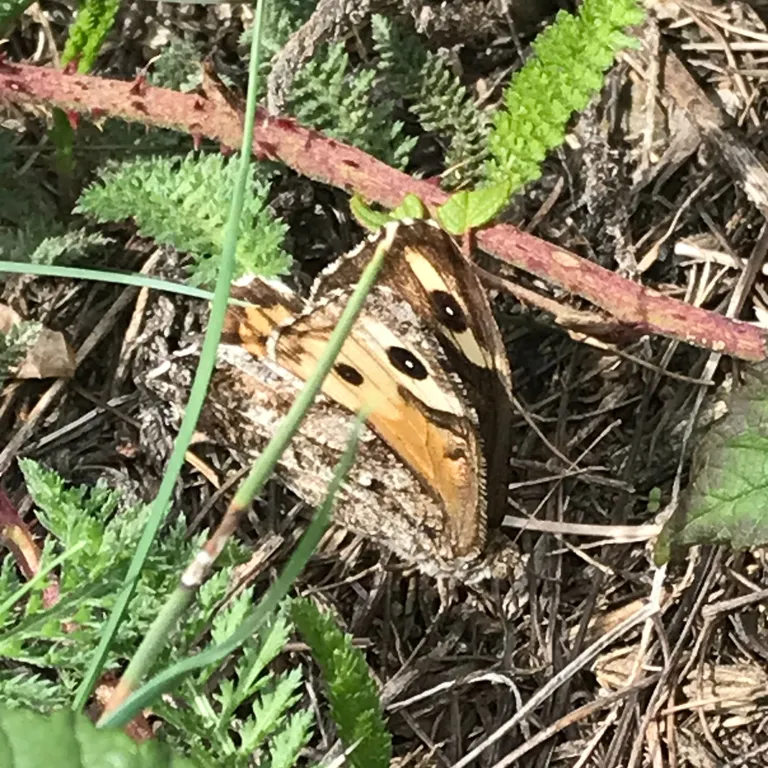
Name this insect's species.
Hipparchia semele
